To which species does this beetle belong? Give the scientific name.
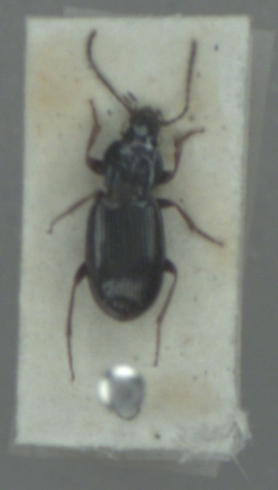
Pterostichus strenuus
